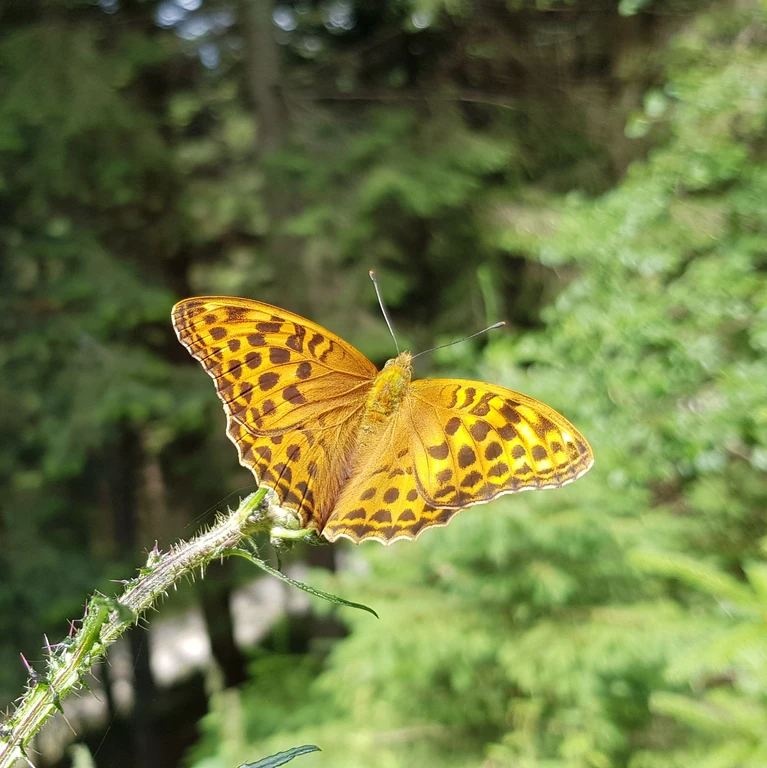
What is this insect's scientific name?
Argynnis paphia
